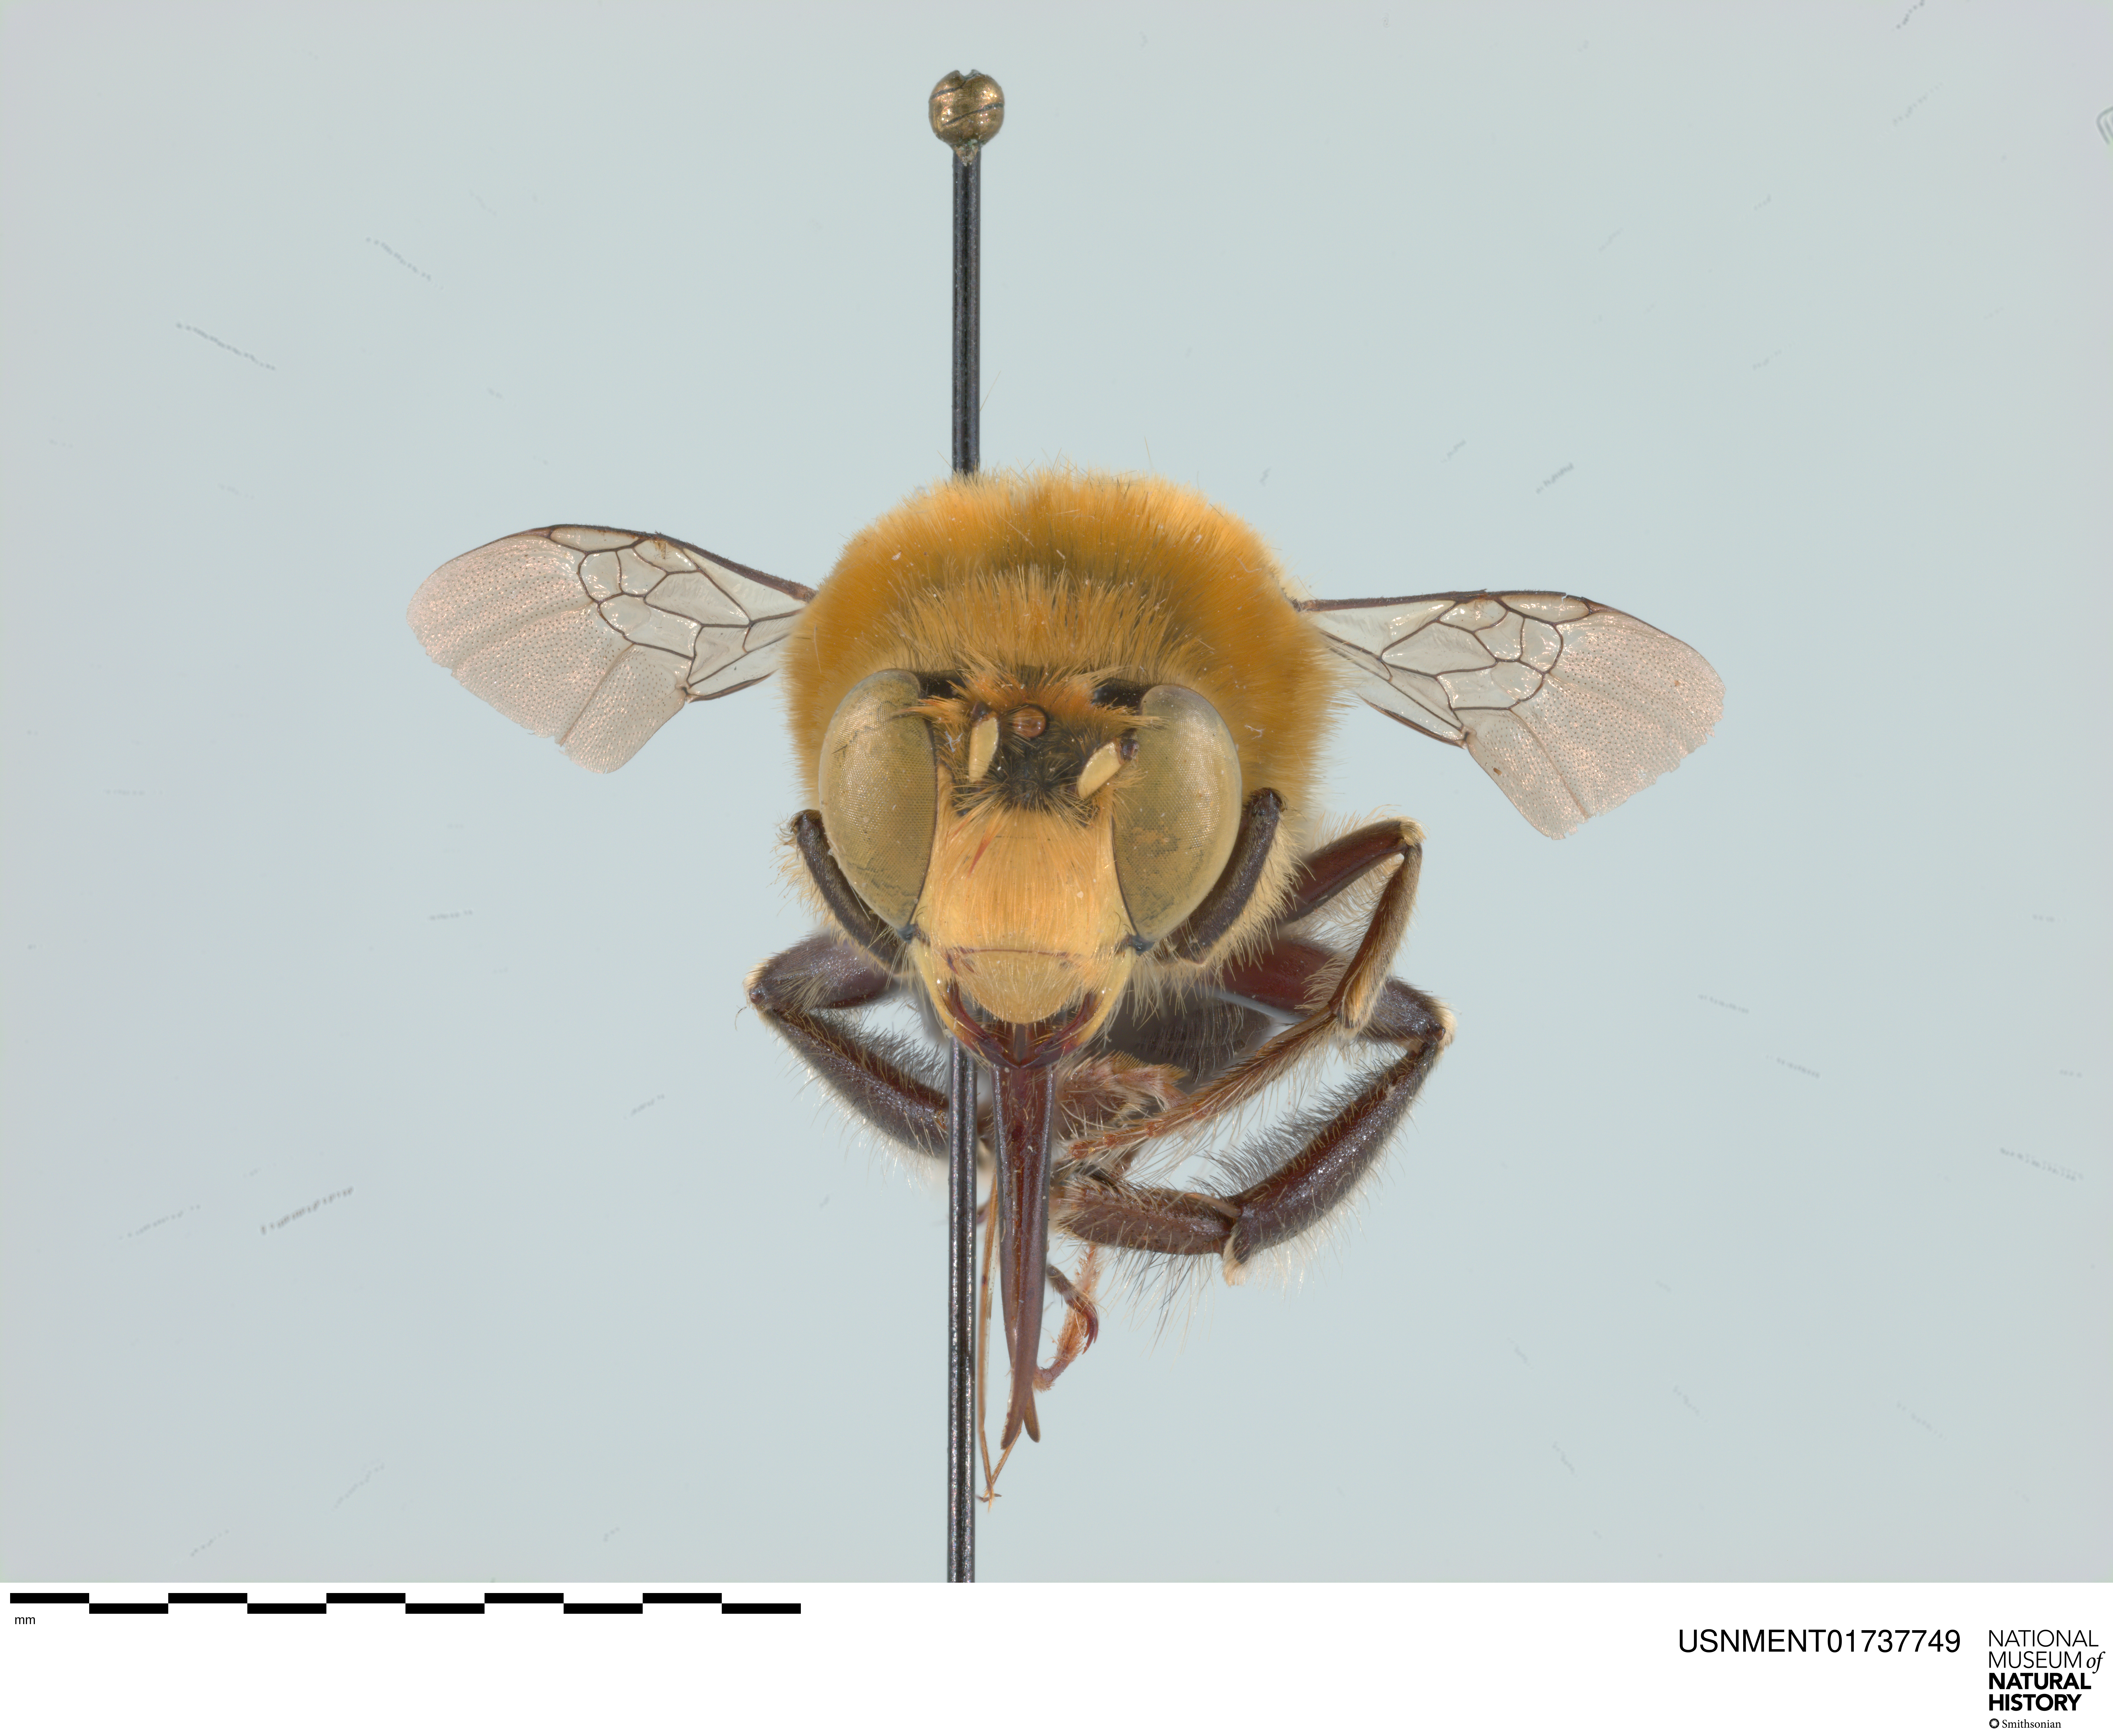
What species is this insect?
Anthophora crotchii
